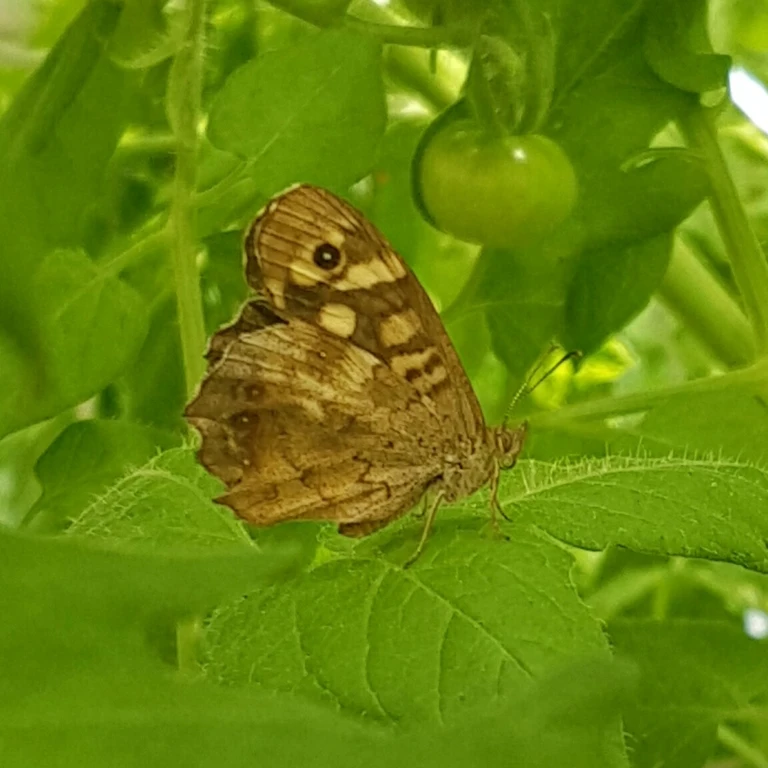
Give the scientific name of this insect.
Pararge aegeria
